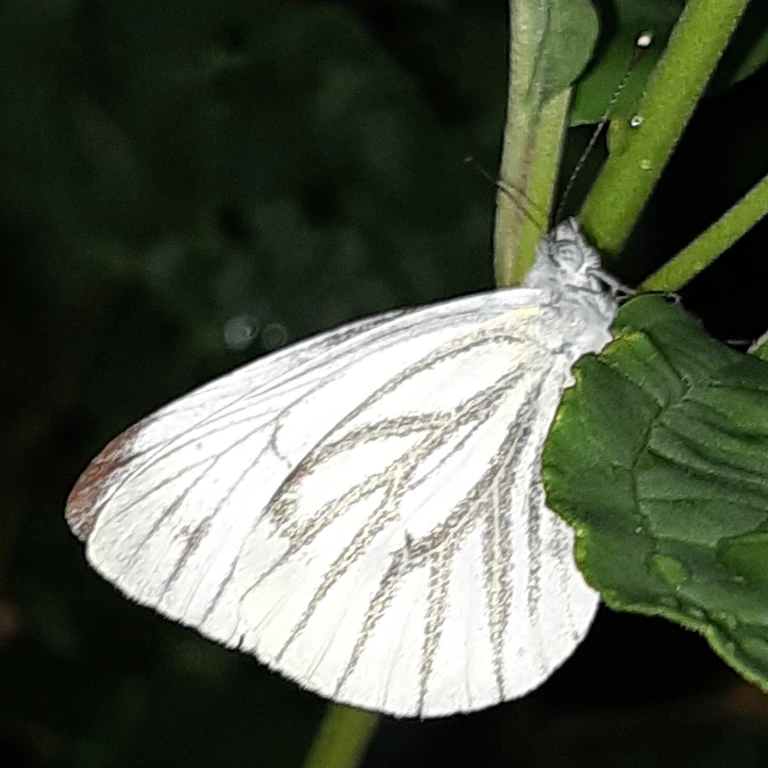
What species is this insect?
Pieris napi
